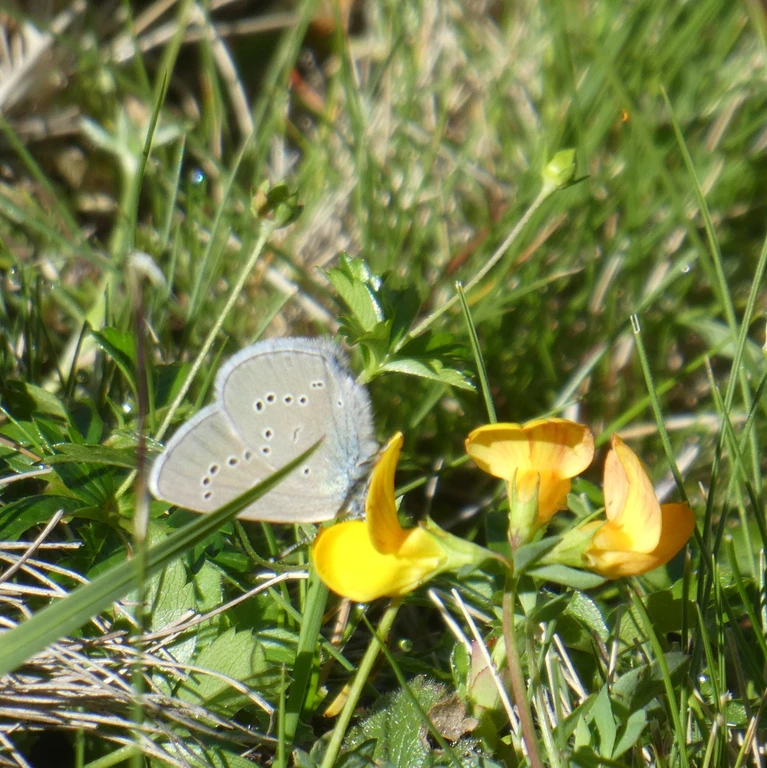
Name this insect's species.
Cyaniris semiargus
